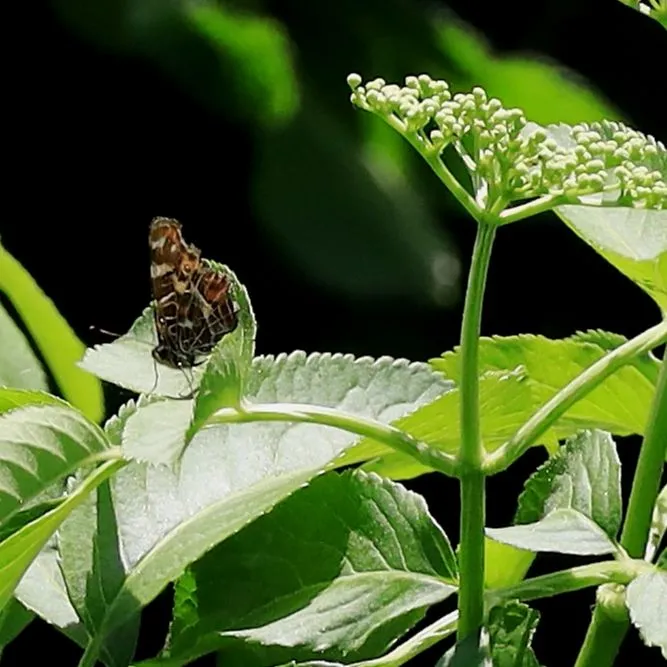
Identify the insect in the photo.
Araschnia levana
